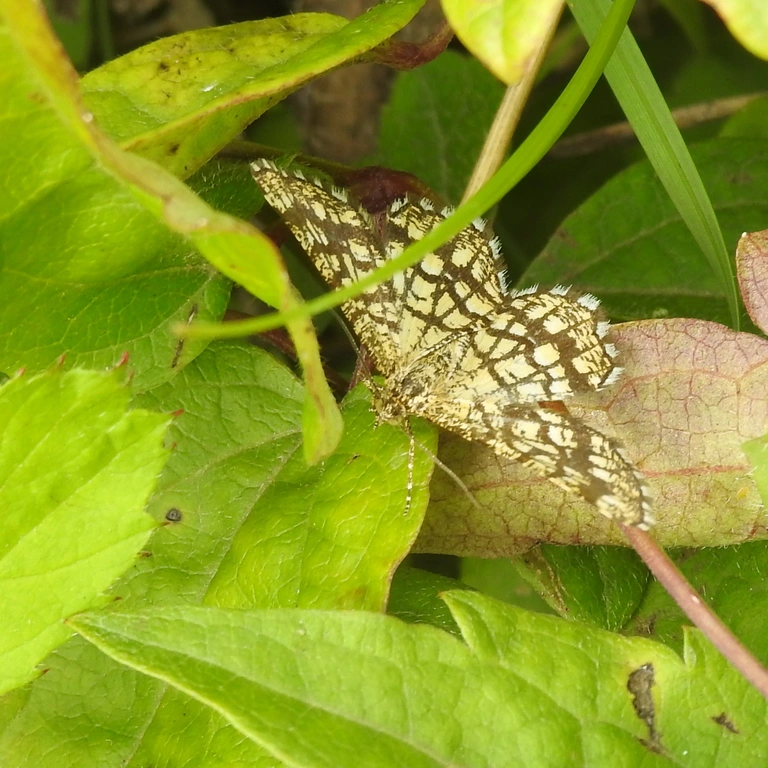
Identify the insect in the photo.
Chiasmia clathrata
